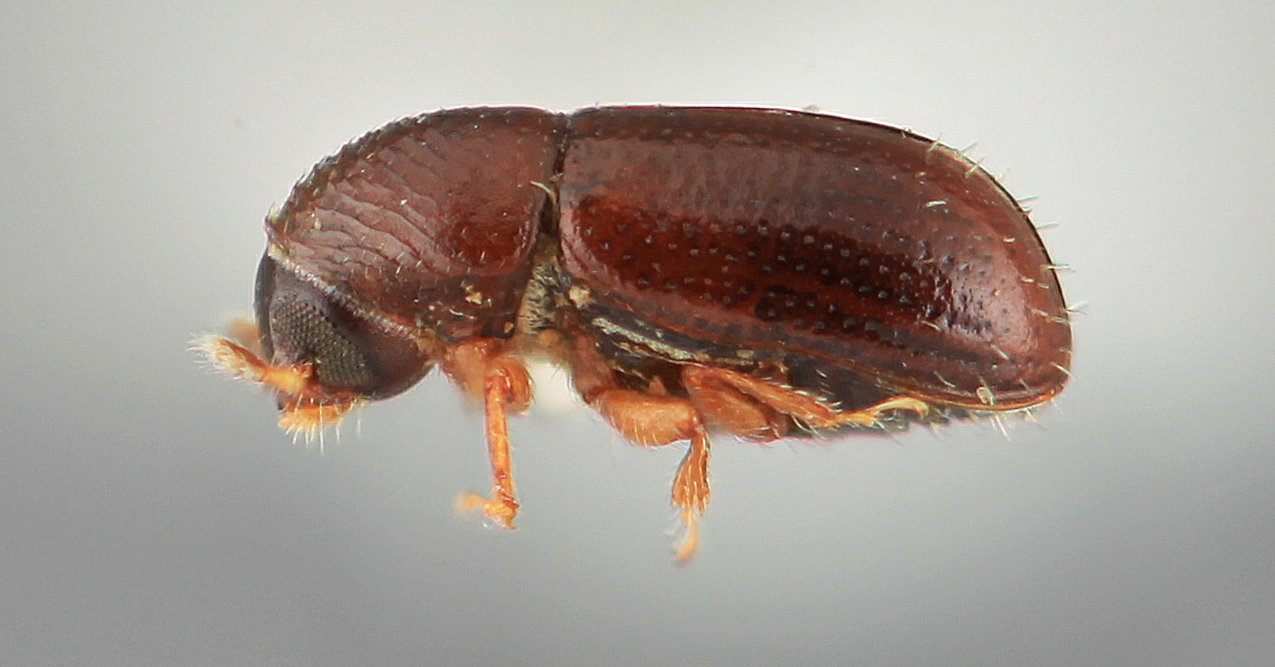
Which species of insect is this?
Pityophthorus costatus
